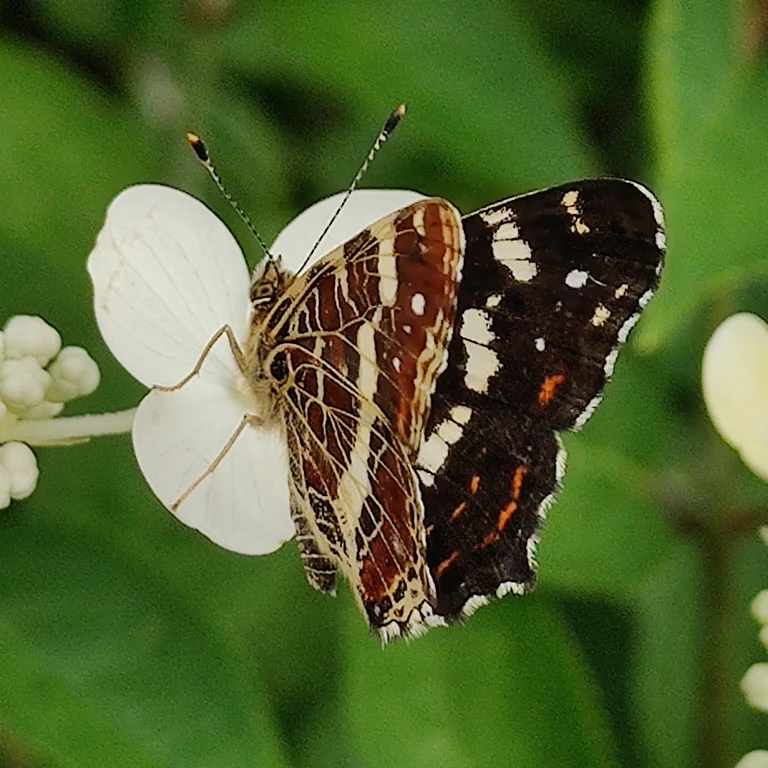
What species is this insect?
Araschnia levana
